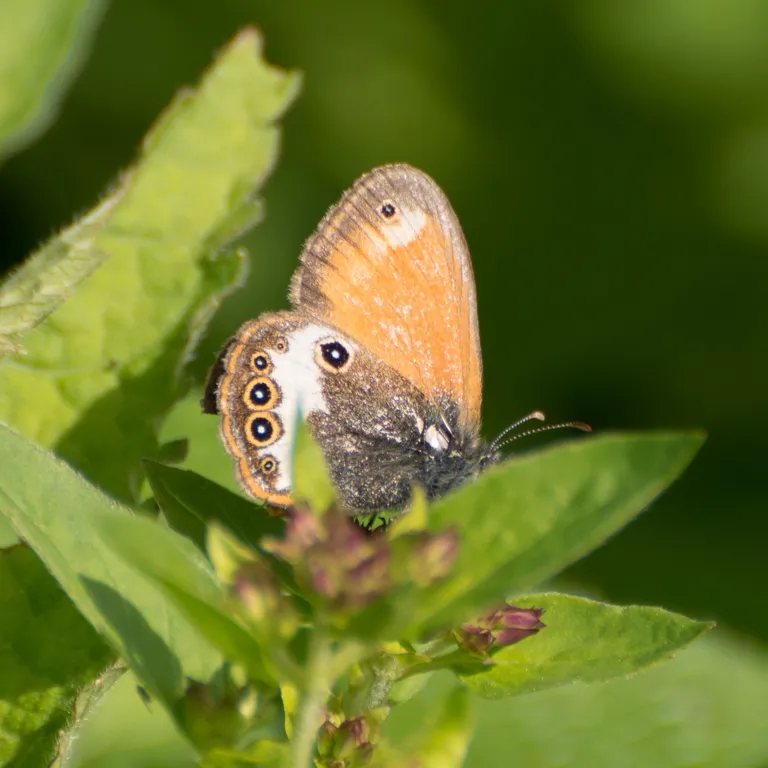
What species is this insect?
Coenonympha arcania
